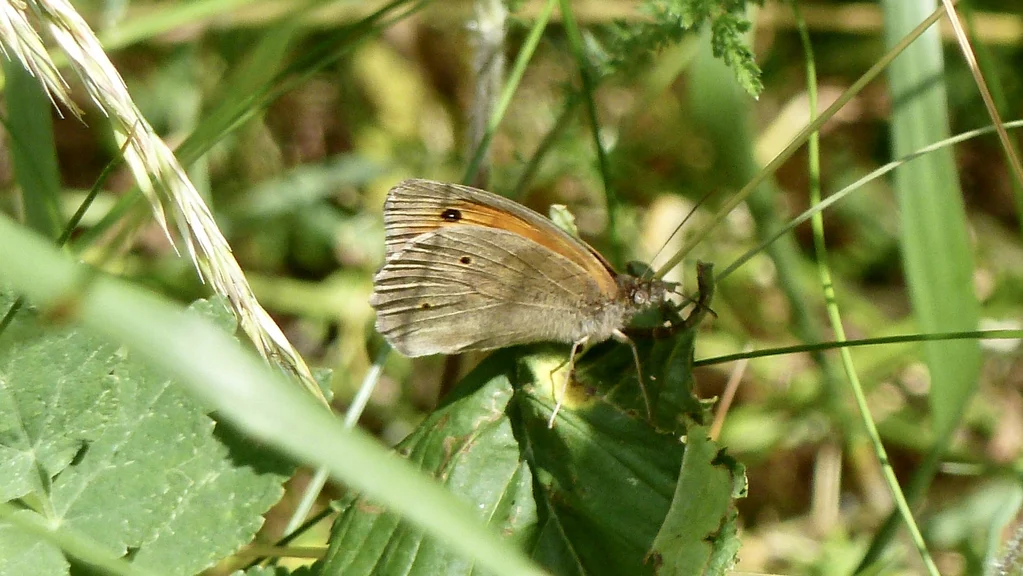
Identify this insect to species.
Maniola jurtina
